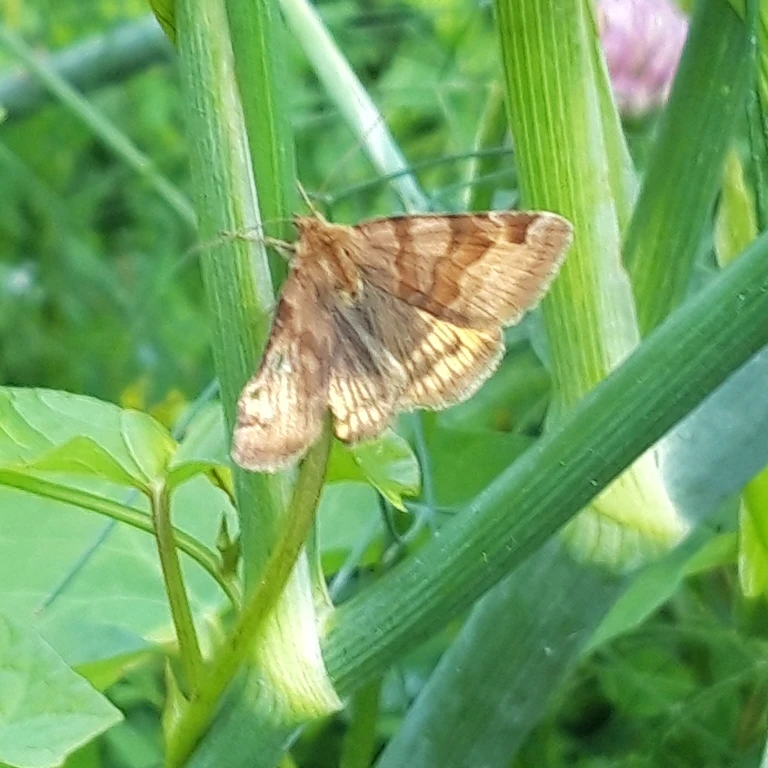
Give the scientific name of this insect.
Euclidia glyphica
